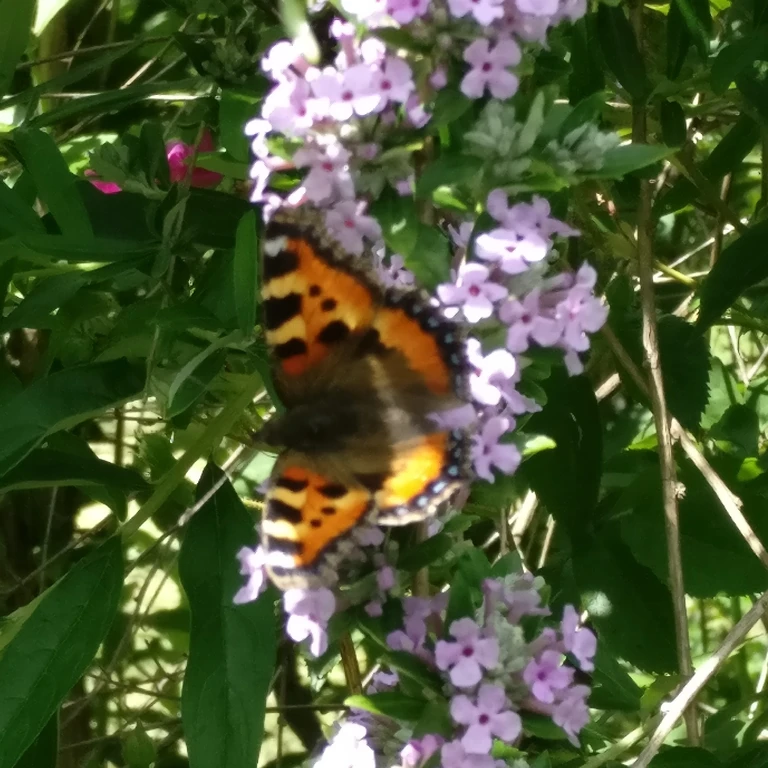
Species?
Aglais urticae
